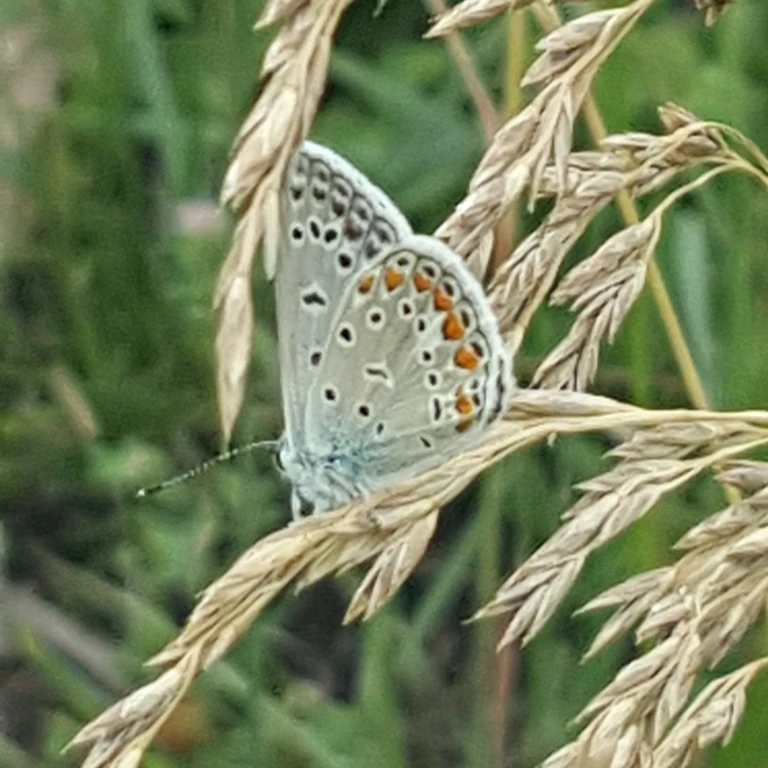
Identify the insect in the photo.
Polyommatus icarus
